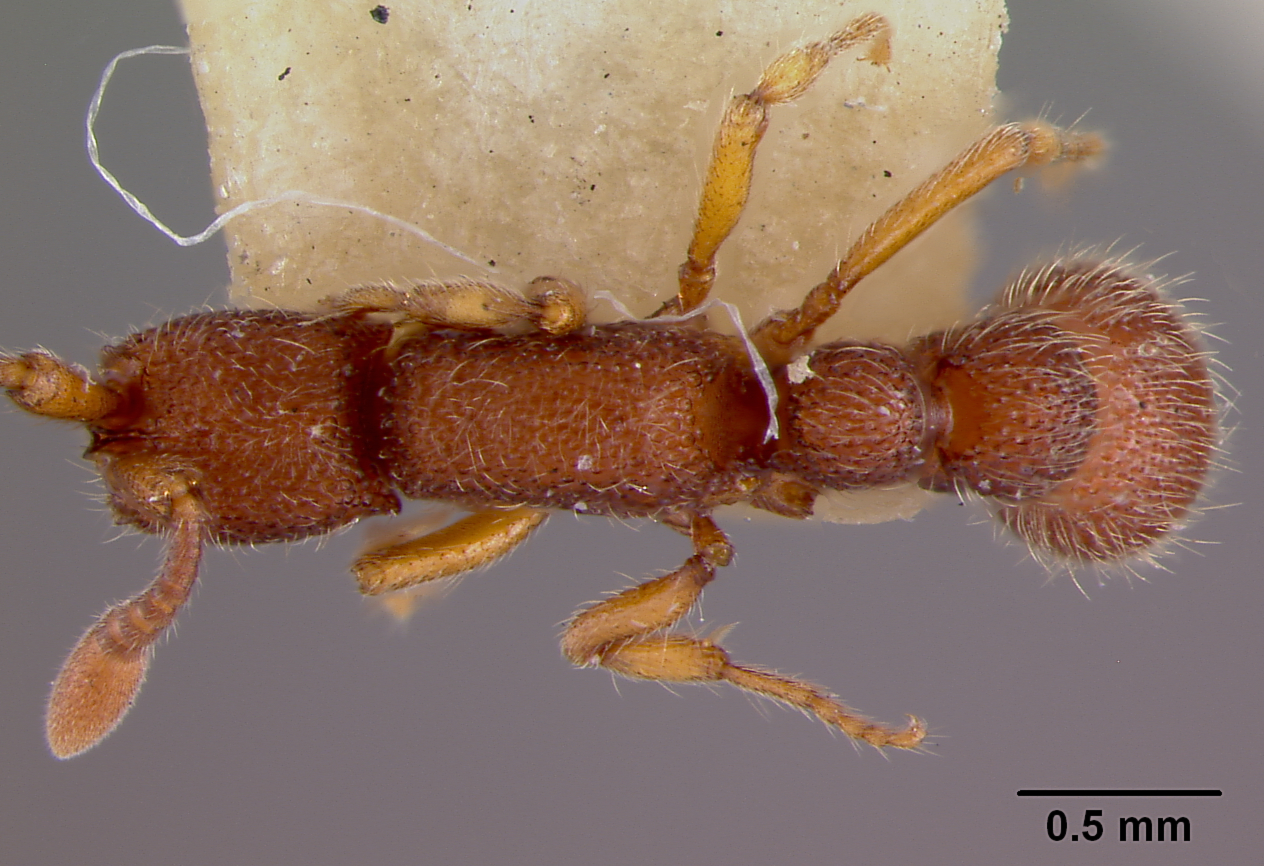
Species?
Cerapachys hondurianus
